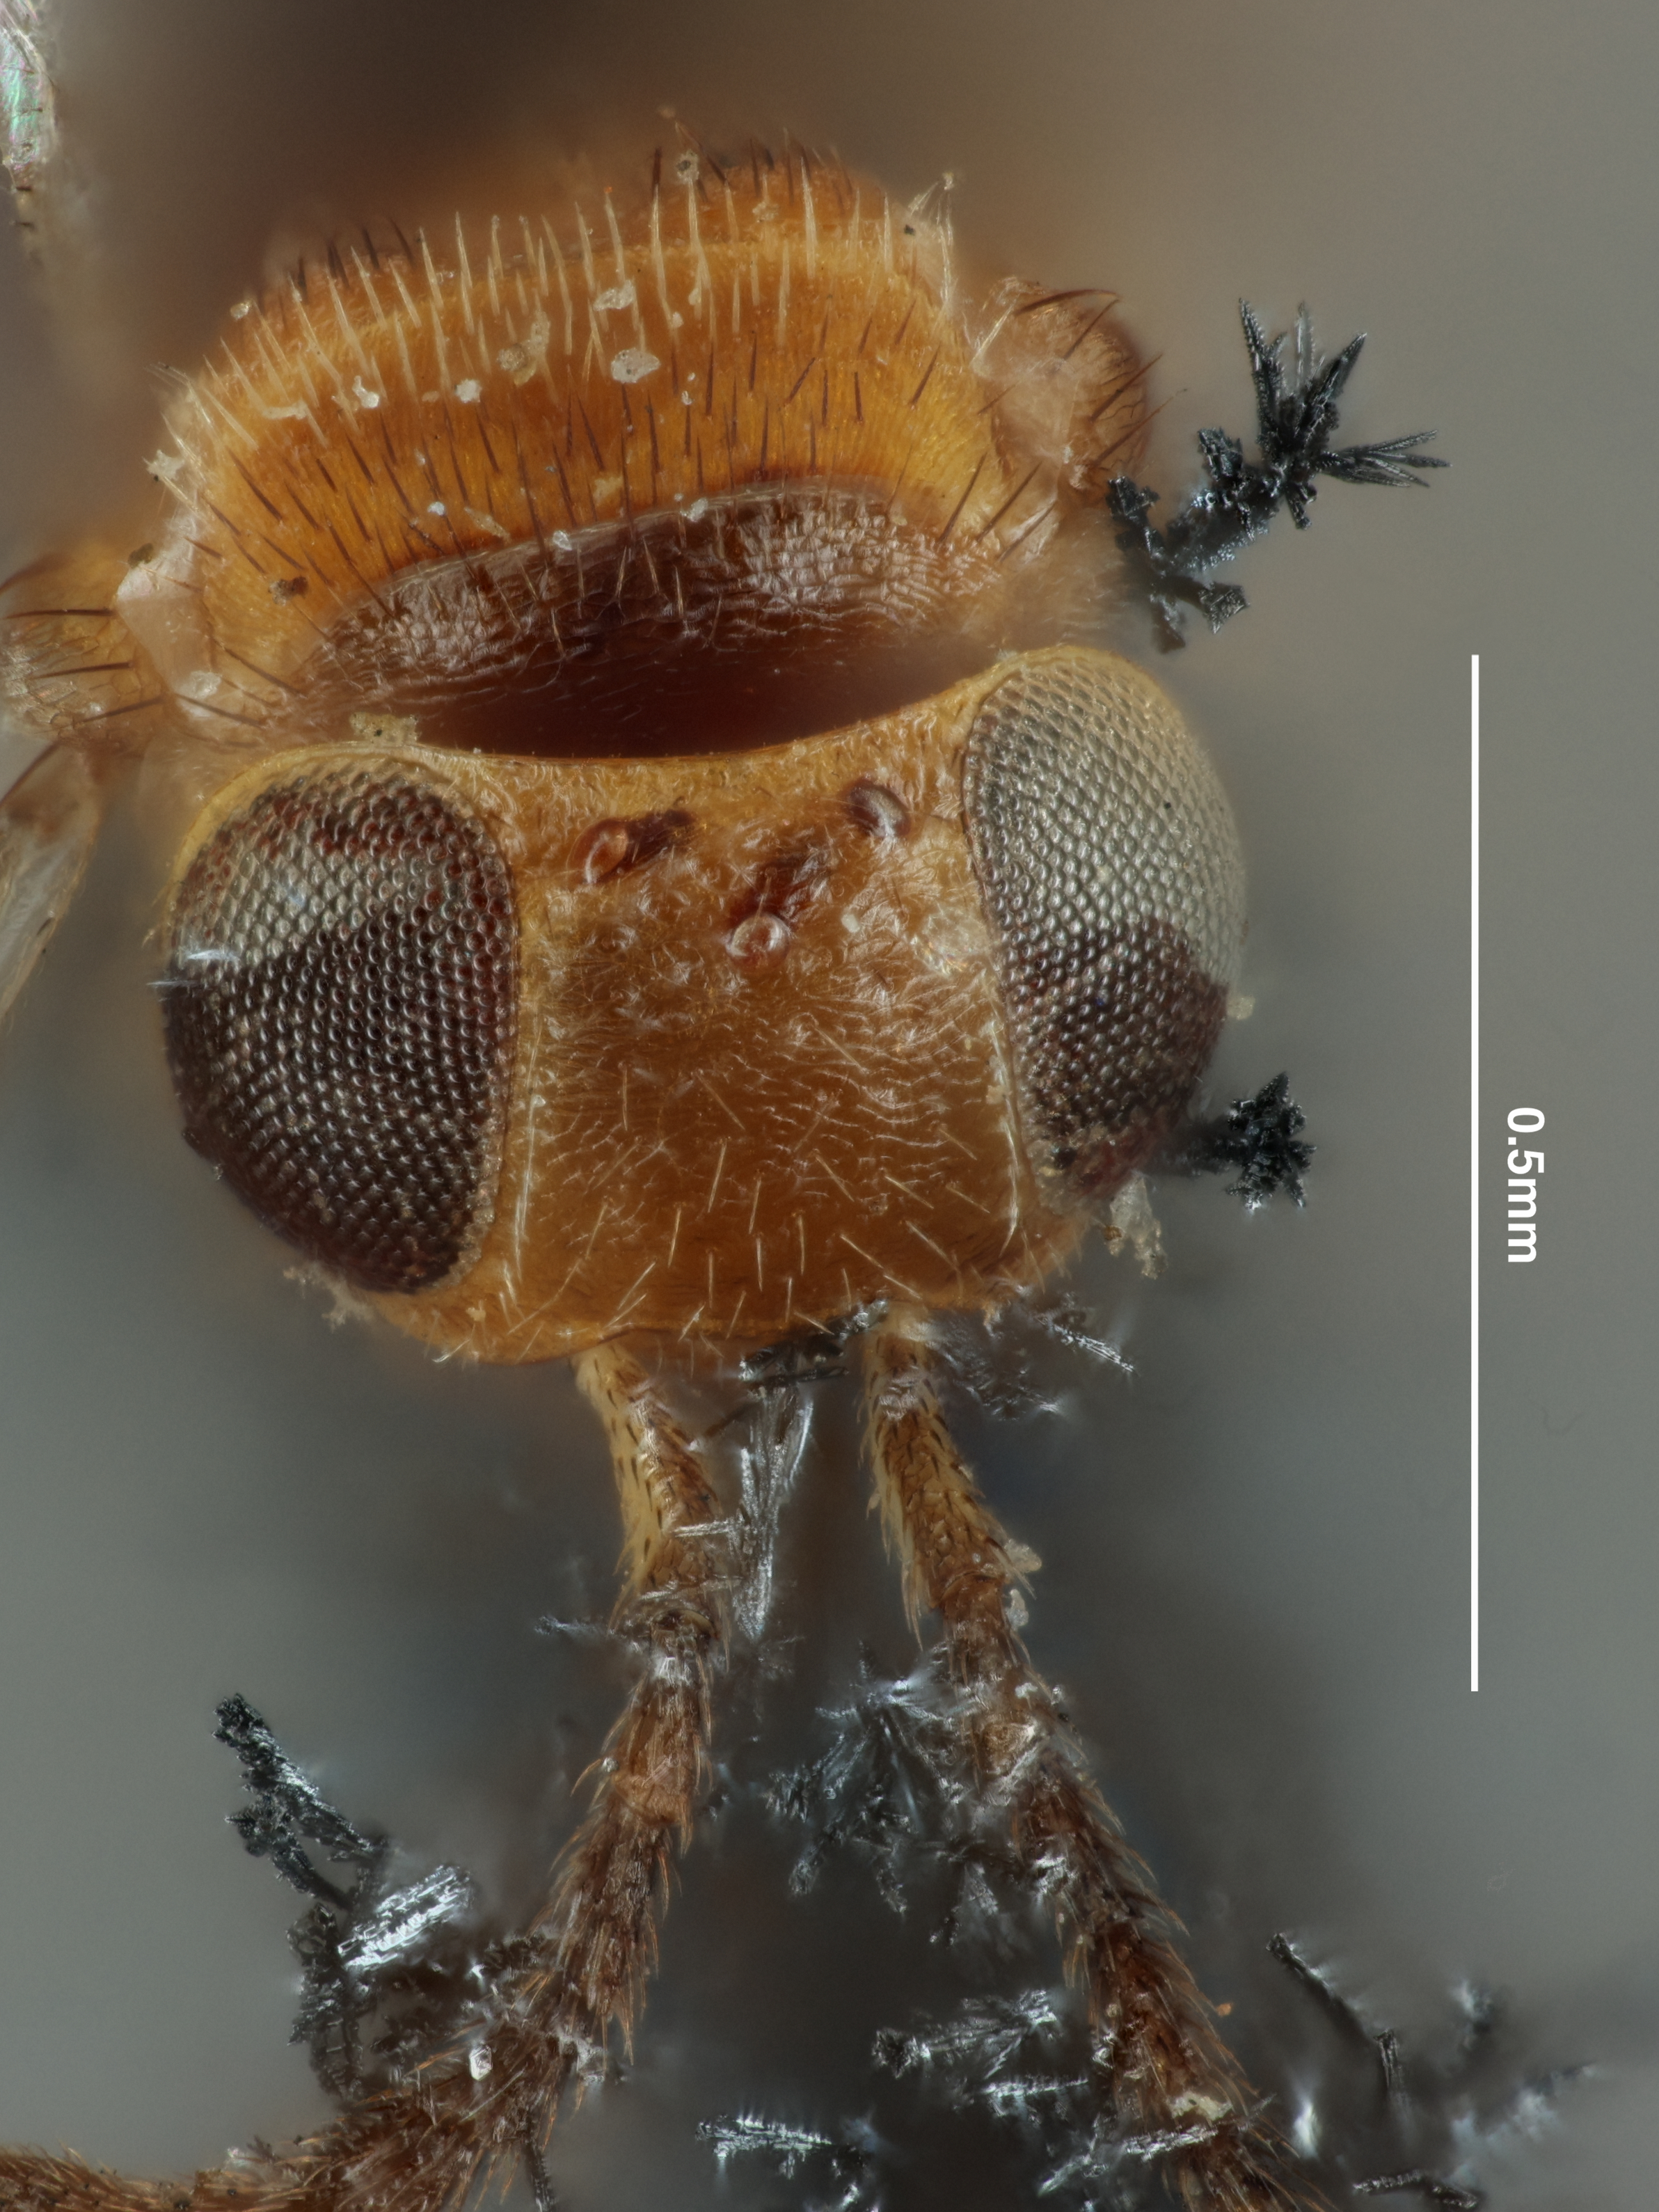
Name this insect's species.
Comys bicolor
